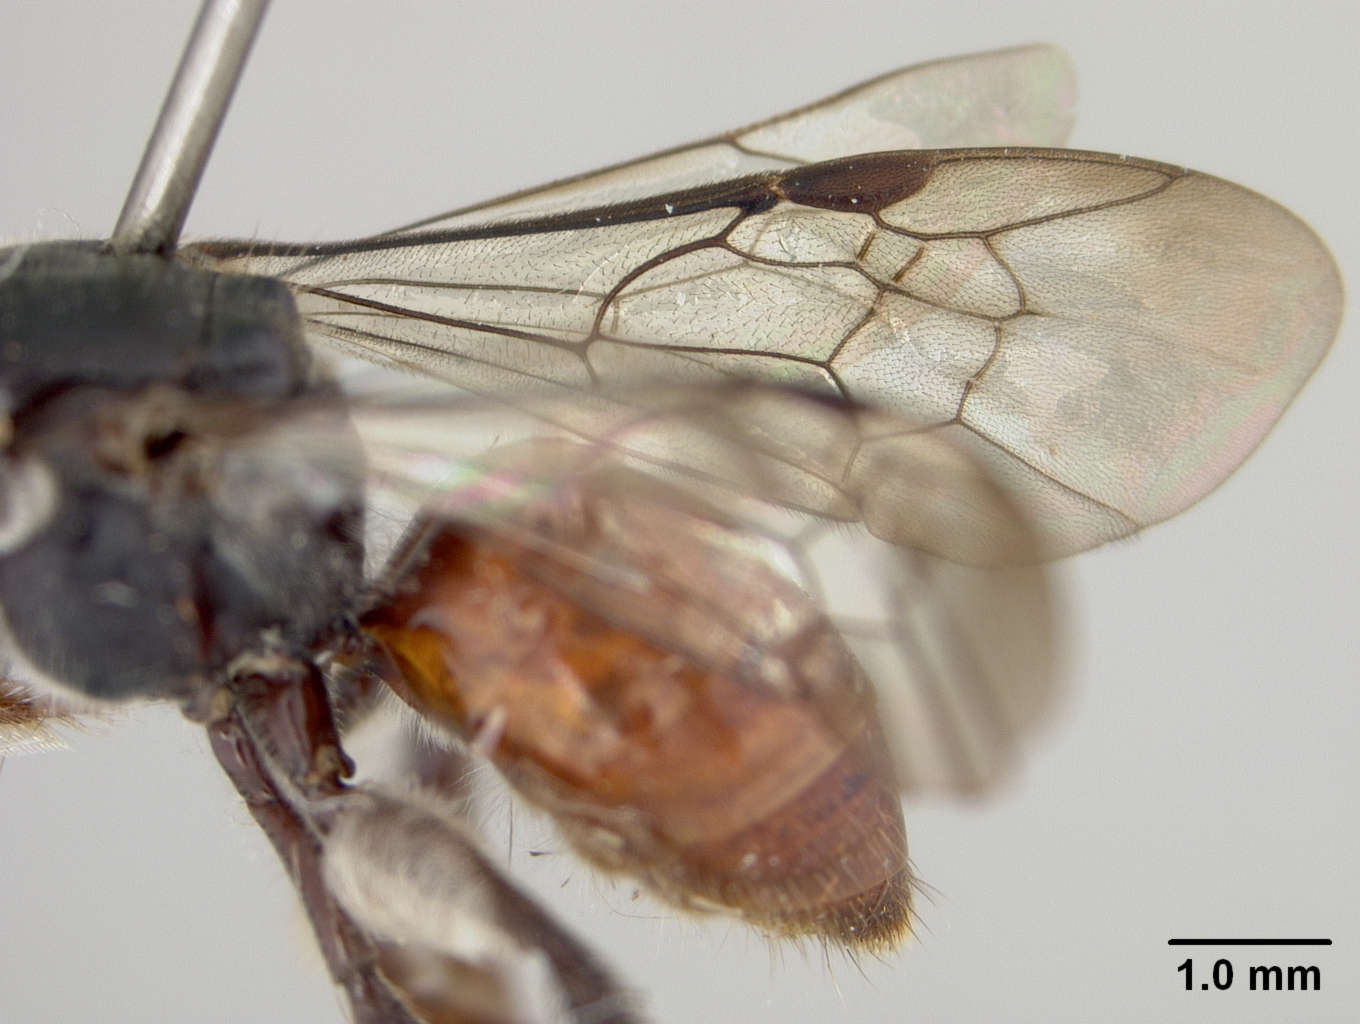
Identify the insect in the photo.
Halictonomia steineri
